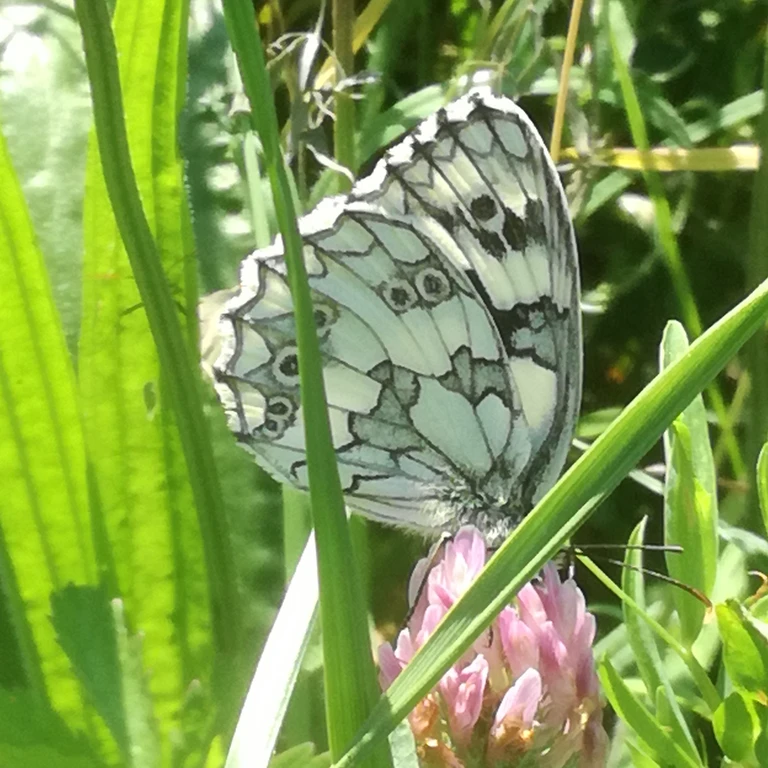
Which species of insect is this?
Melanargia galathea
